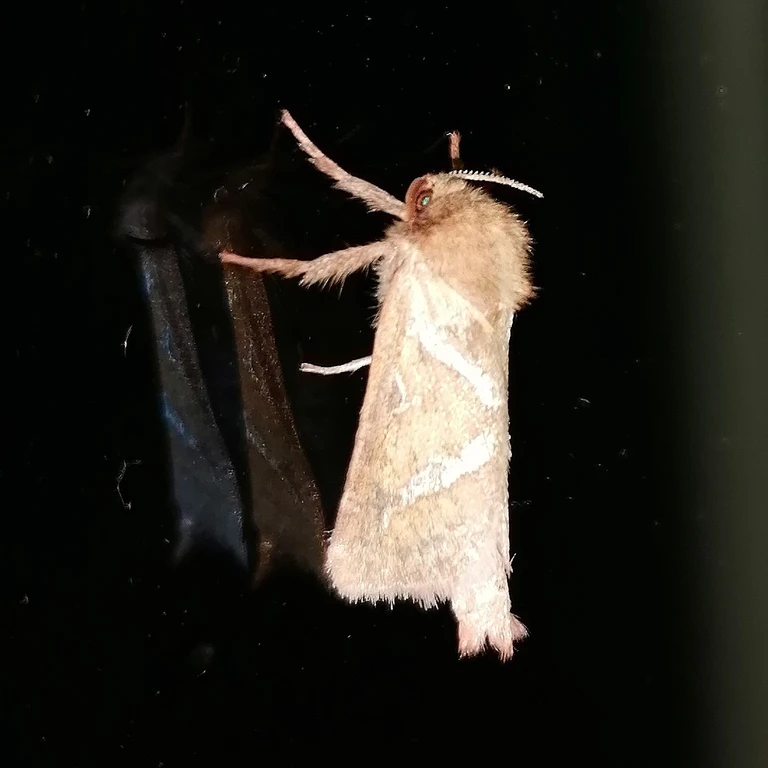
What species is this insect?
Triodia sylvina
